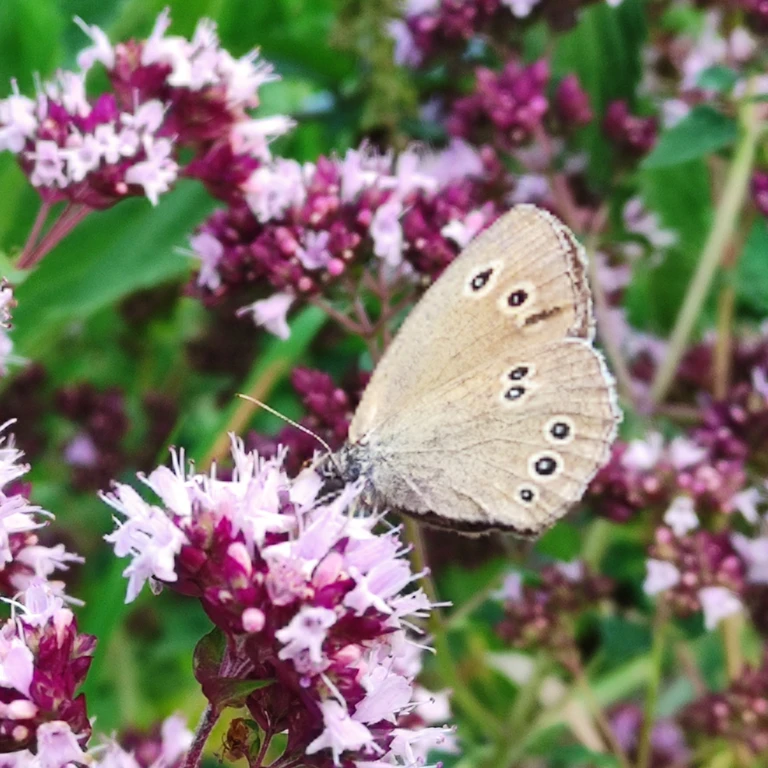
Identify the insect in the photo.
Aphantopus hyperantus
